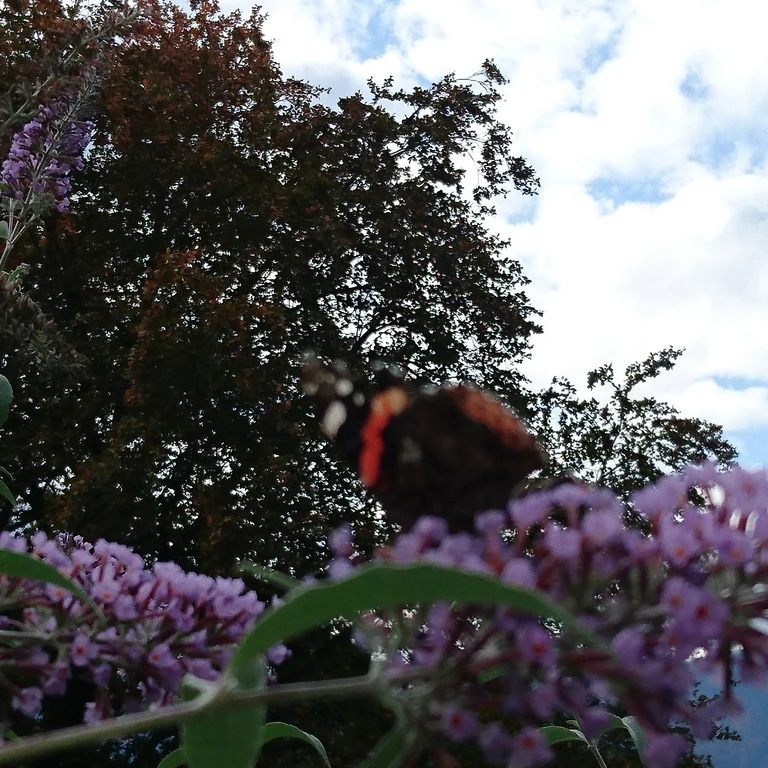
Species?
Vanessa atalanta
